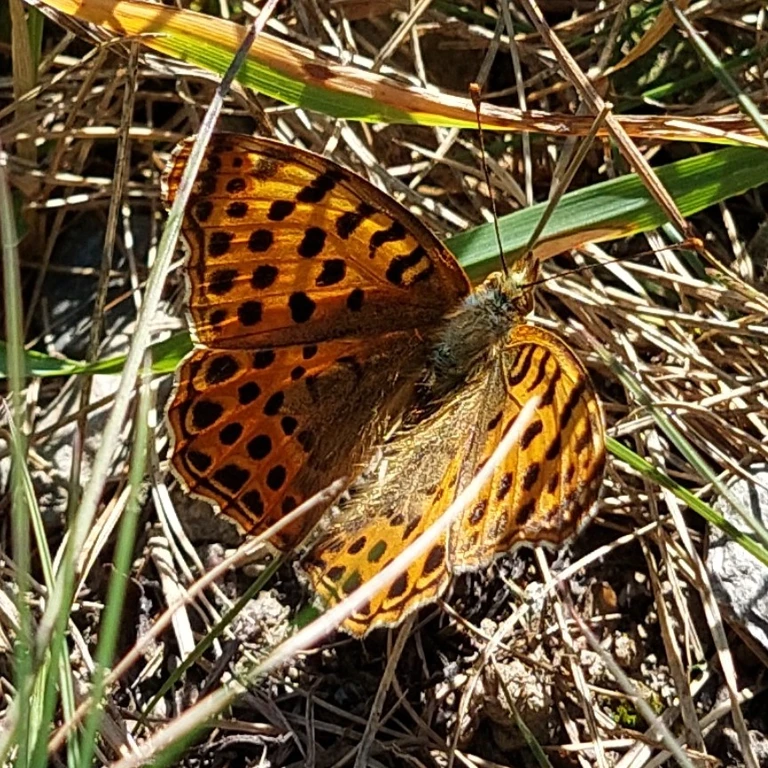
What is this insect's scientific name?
Issoria lathonia
